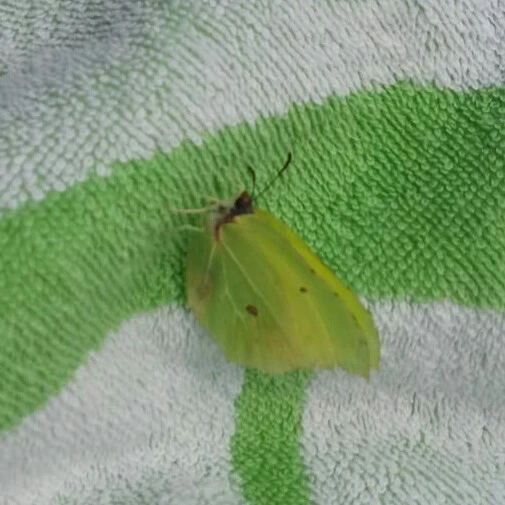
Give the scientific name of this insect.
Gonepteryx rhamni
